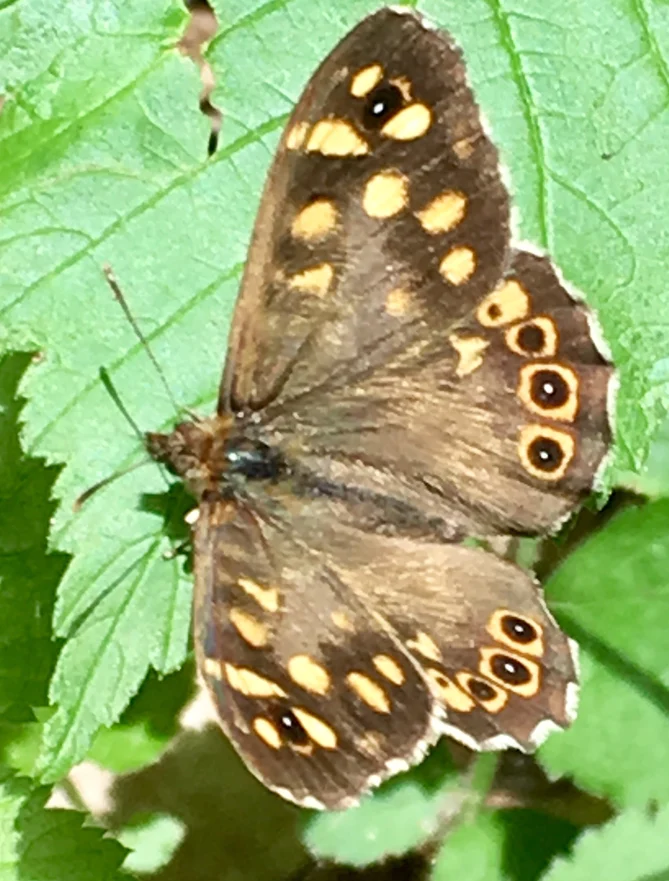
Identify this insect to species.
Pararge aegeria
